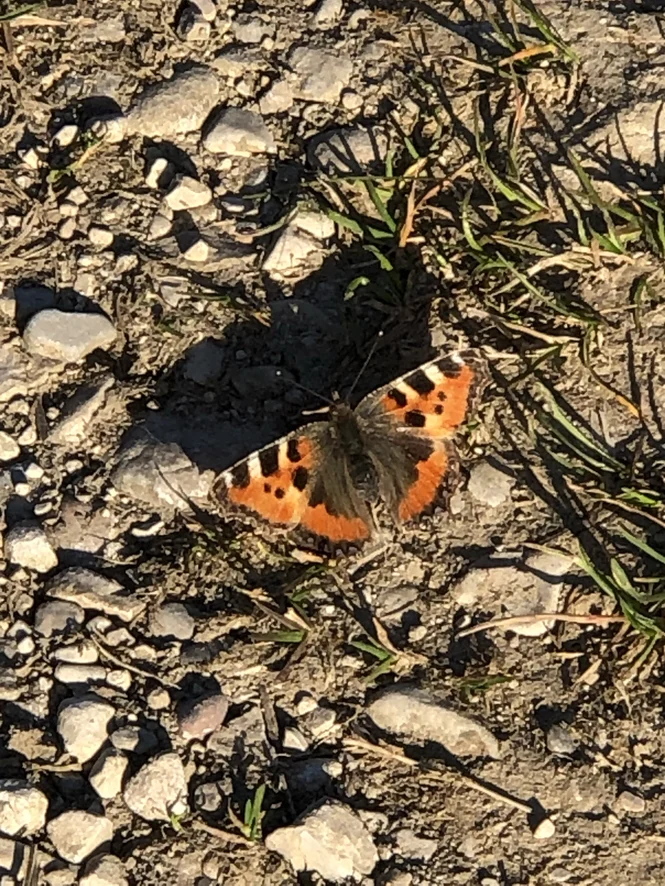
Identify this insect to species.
Aglais urticae
